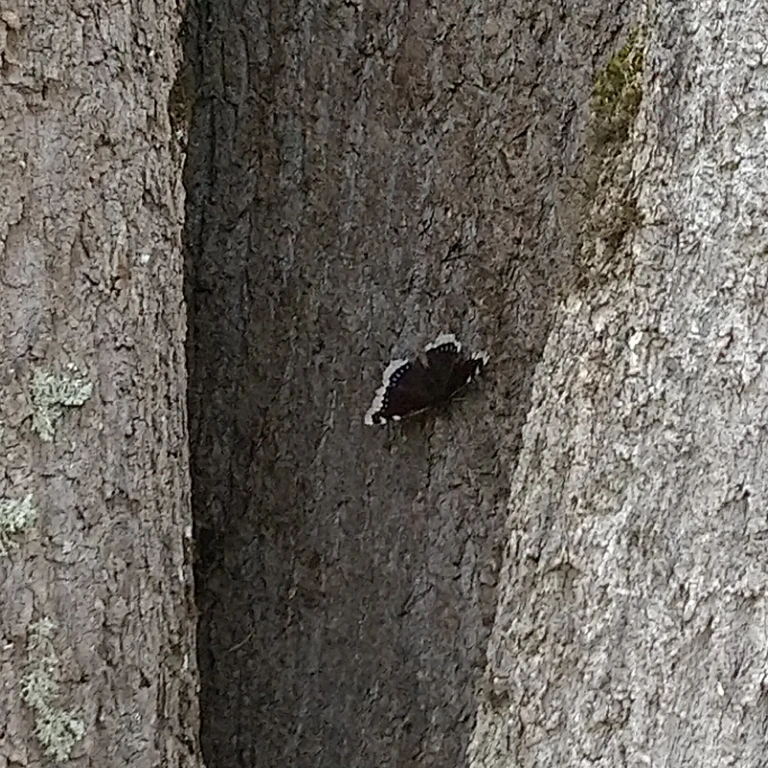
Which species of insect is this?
Nymphalis antiopa
